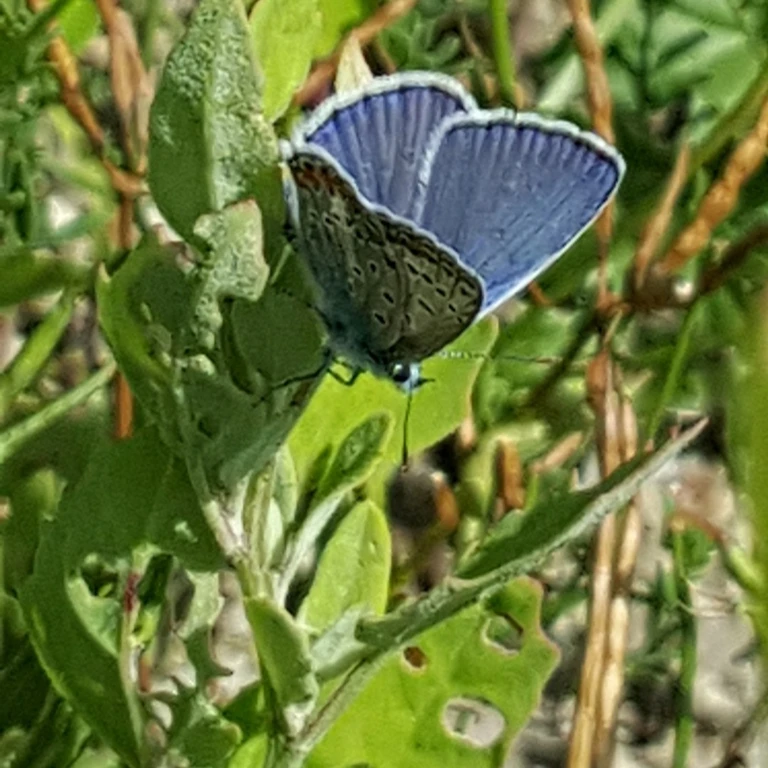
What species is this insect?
Polyommatus icarus
